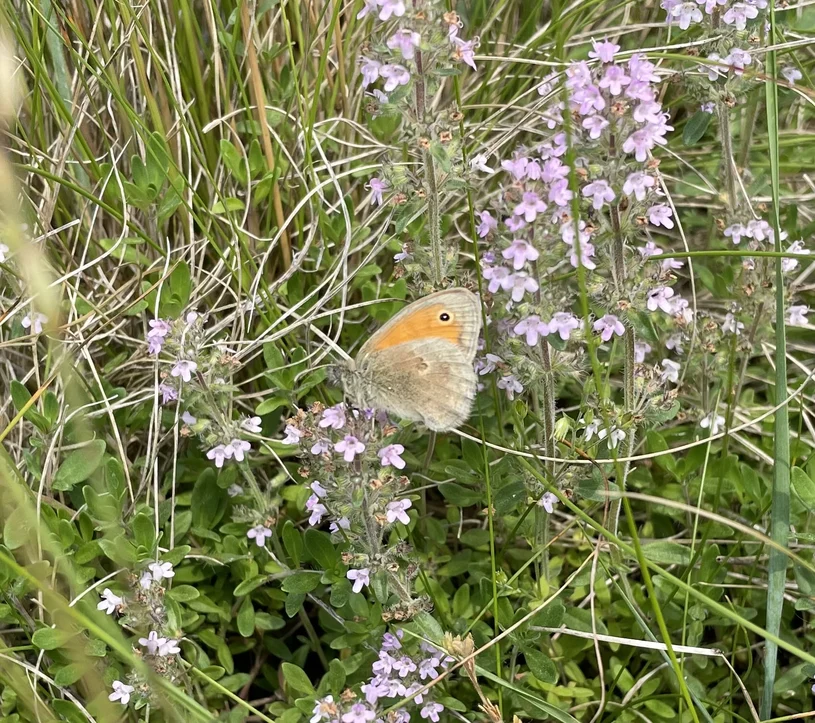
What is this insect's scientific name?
Coenonympha pamphilus
